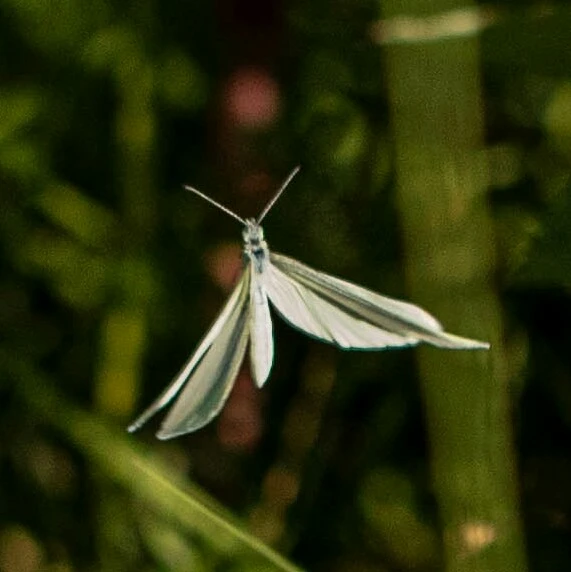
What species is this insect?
Leptidea sinapis/juvernica
